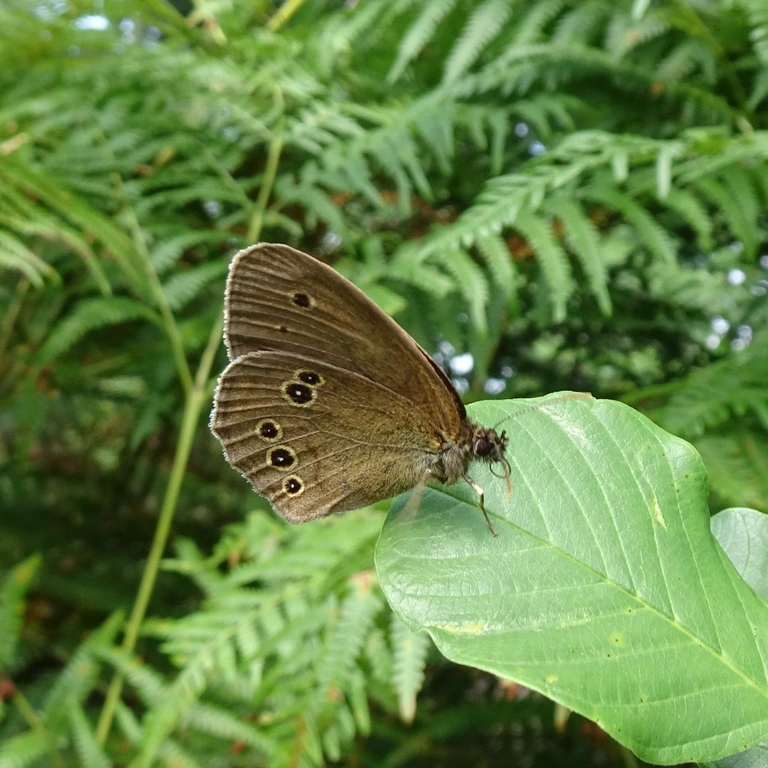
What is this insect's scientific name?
Aphantopus hyperantus
